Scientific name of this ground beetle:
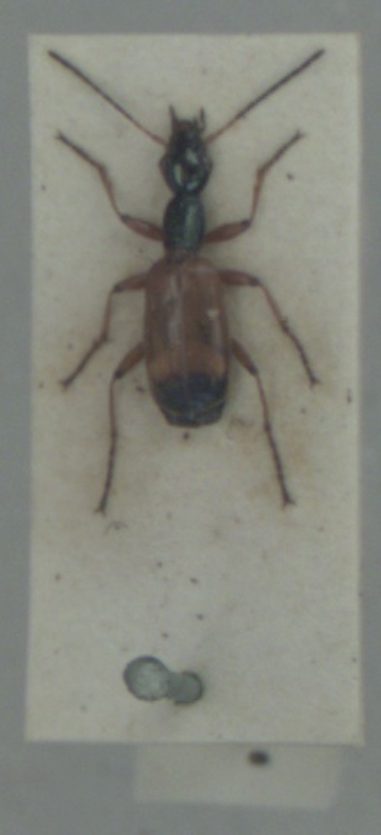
Odacantha melanura
